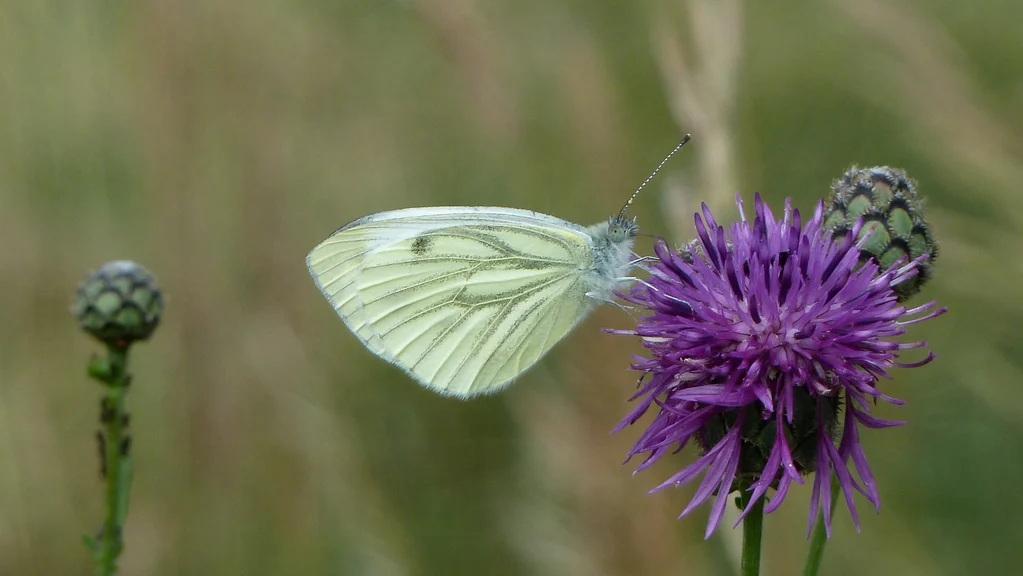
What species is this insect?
Pieris napi
